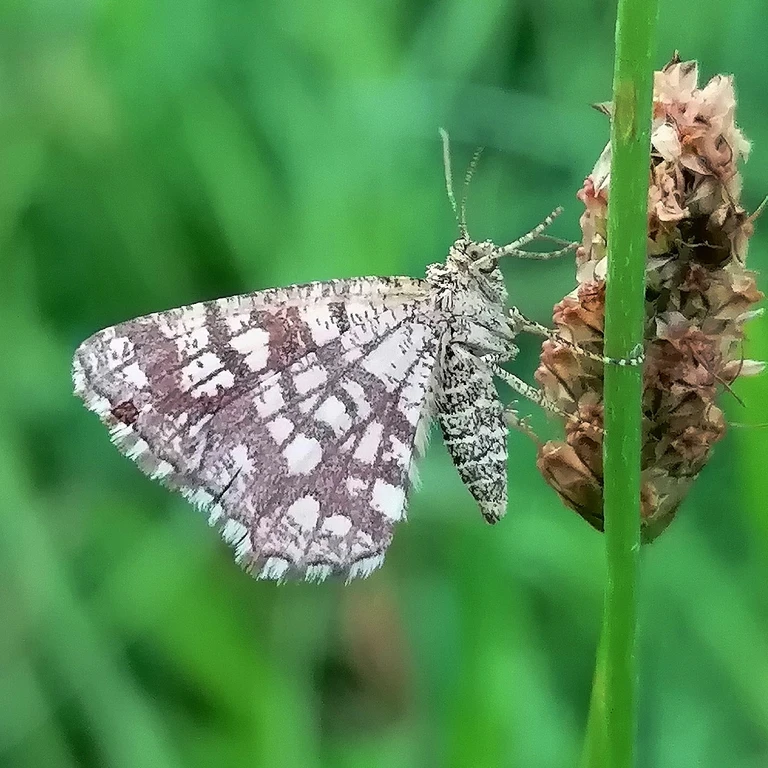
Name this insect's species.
Chiasmia clathrata
